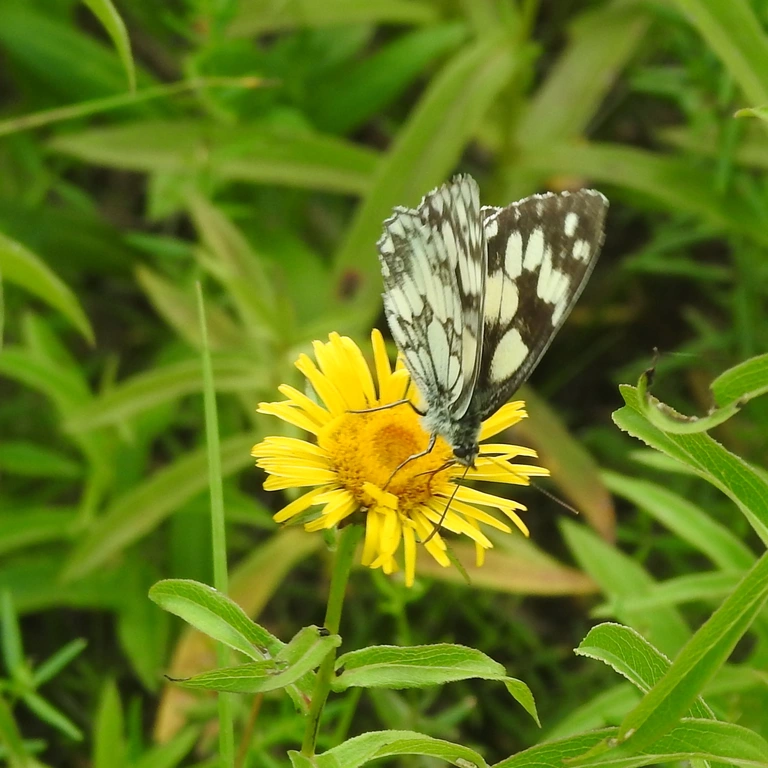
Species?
Melanargia galathea
